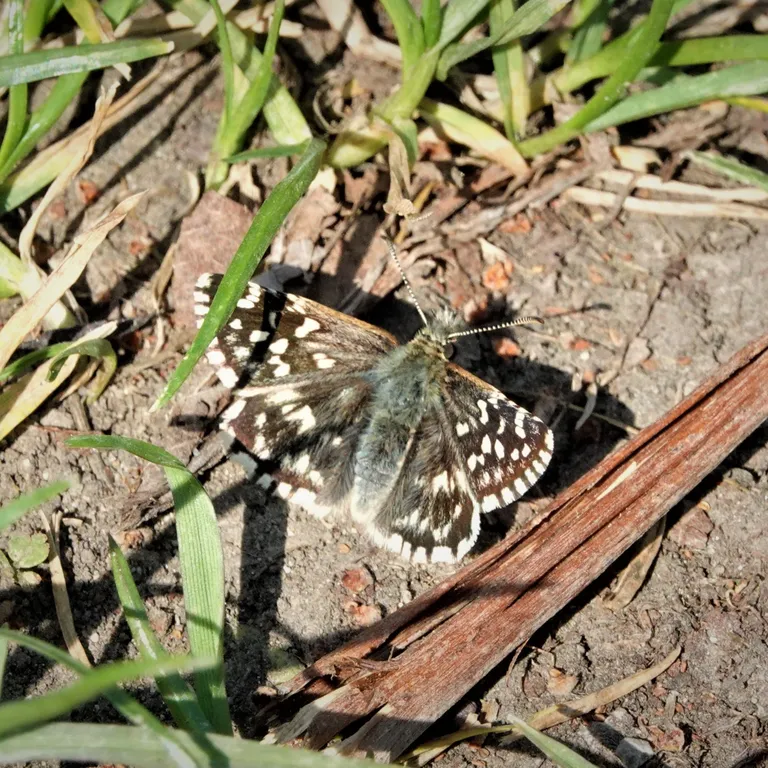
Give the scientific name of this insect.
Pyrgus malvae
